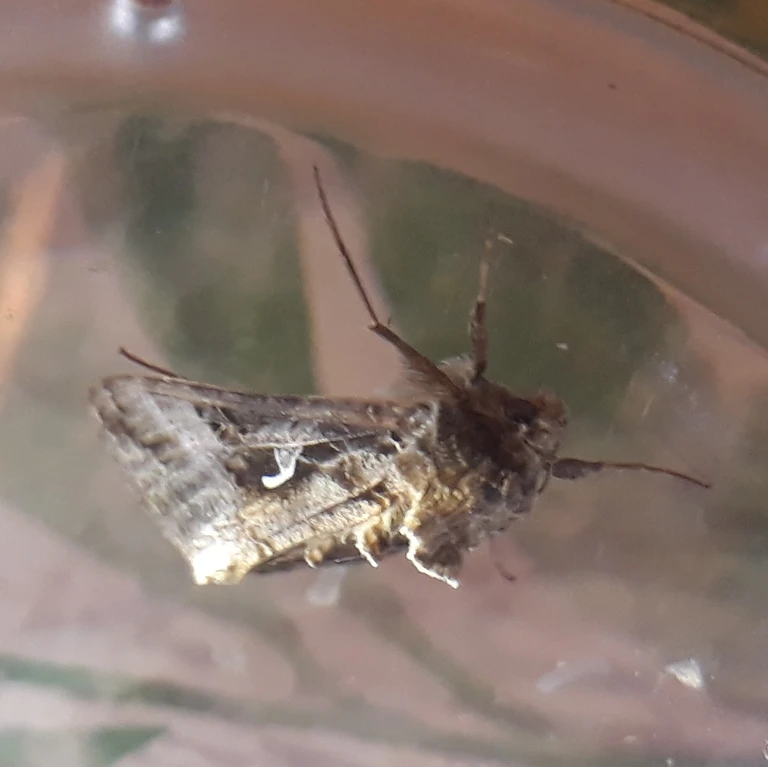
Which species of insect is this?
Autographa gamma
